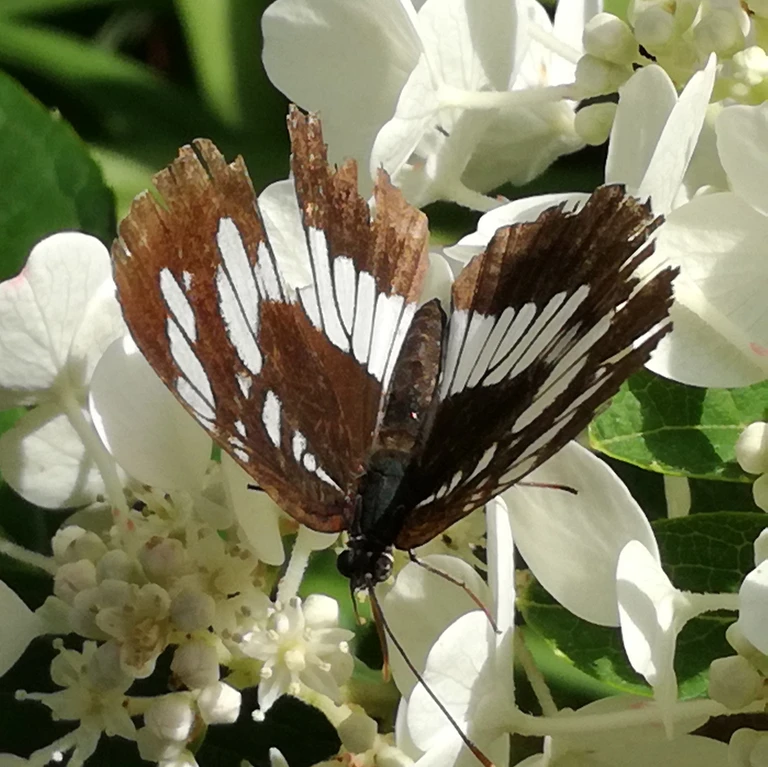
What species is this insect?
Neptis rivularis
